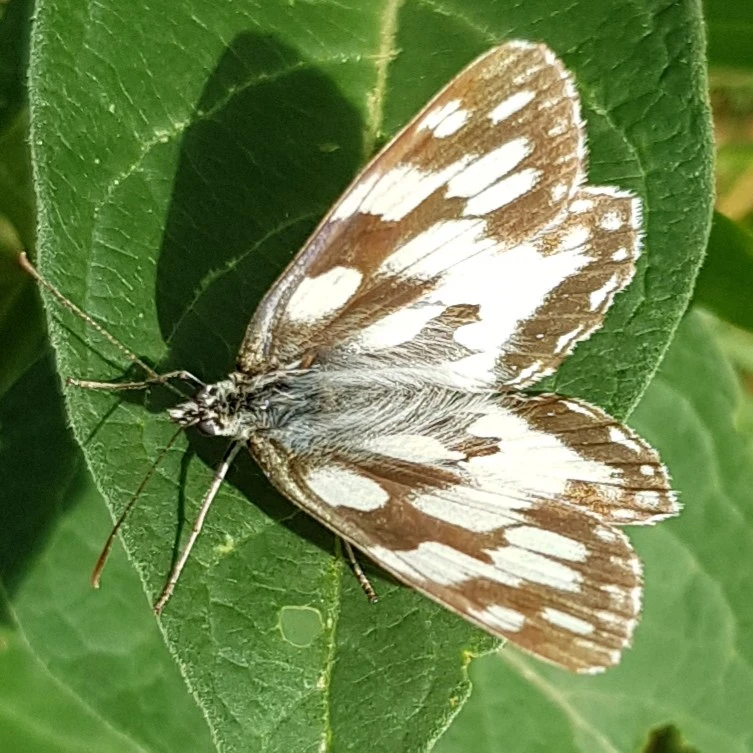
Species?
Melanargia galathea
